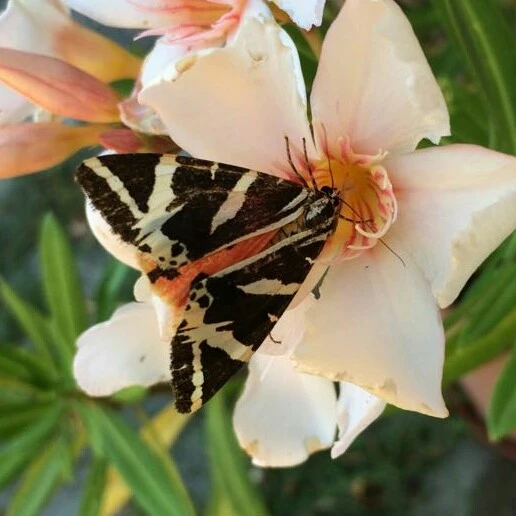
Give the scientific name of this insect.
Euplagia quadripunctaria
